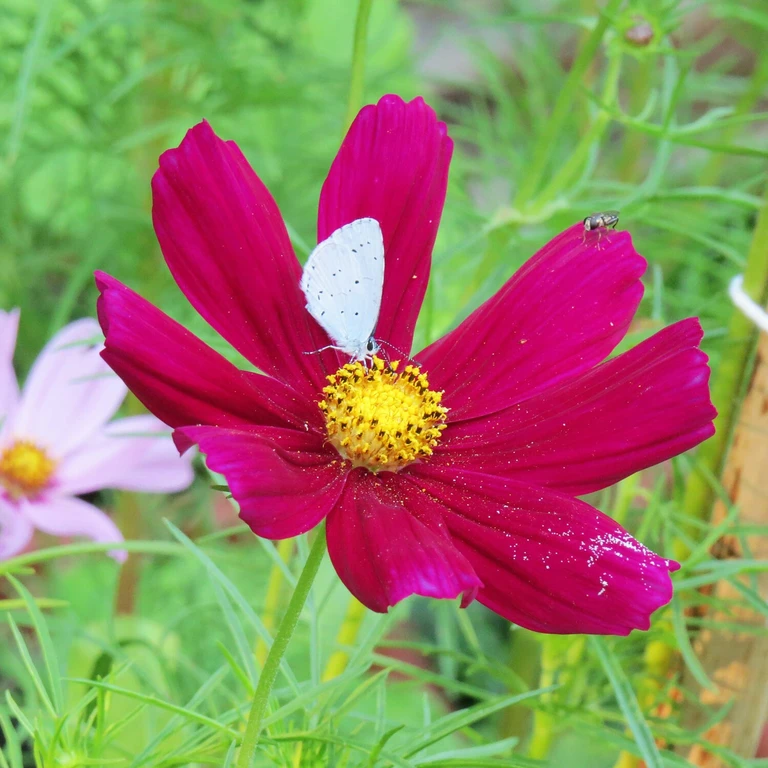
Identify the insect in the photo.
Celastrina argiolus
